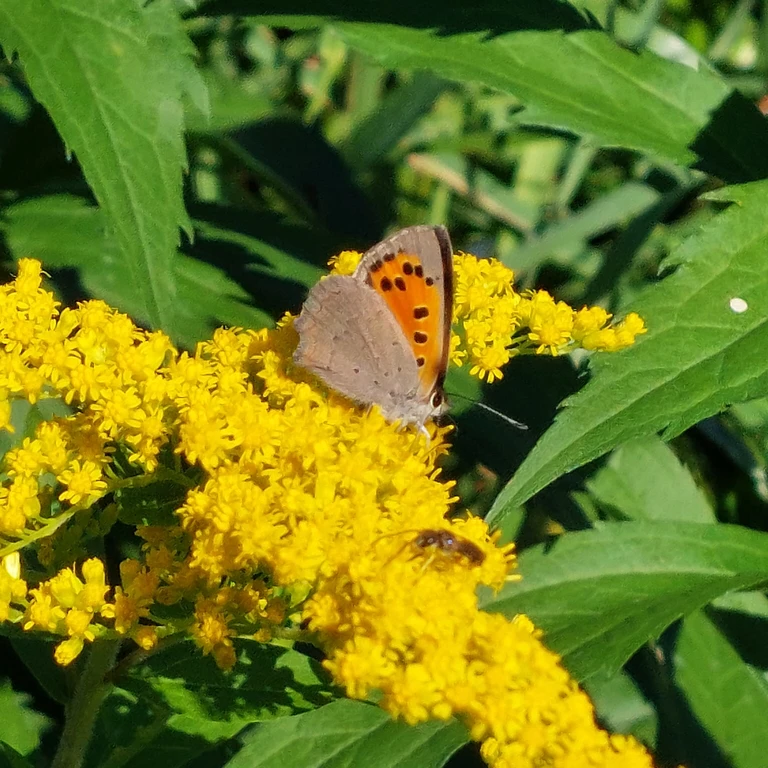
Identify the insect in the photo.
Lycaena phlaeas
